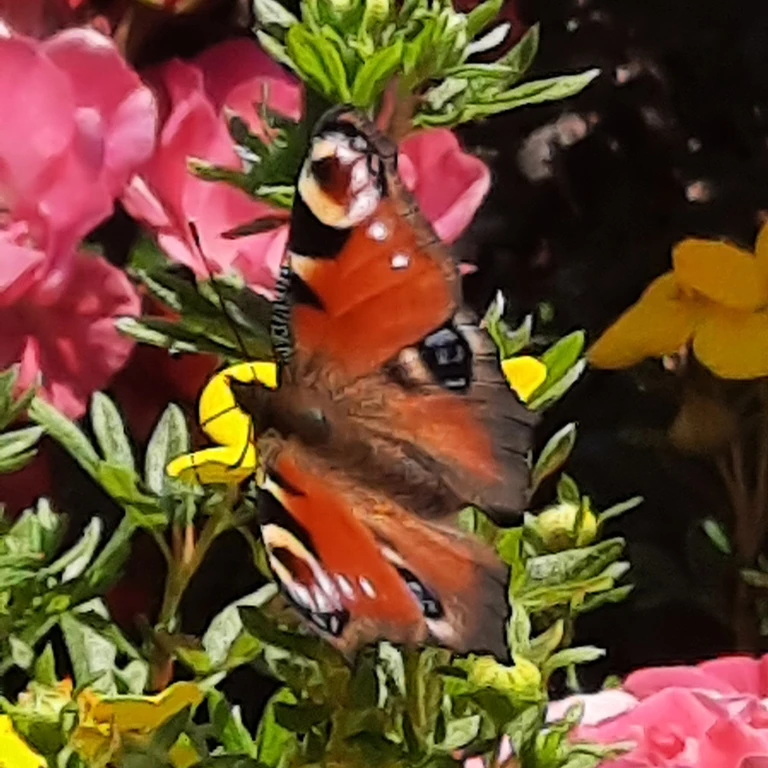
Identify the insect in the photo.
Aglais io
